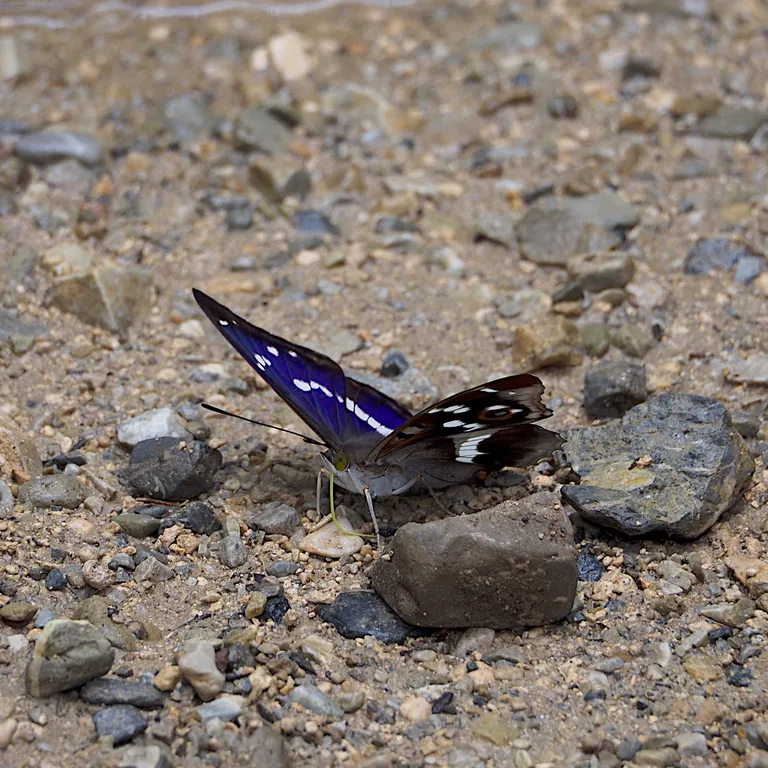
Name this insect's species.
Apatura iris
